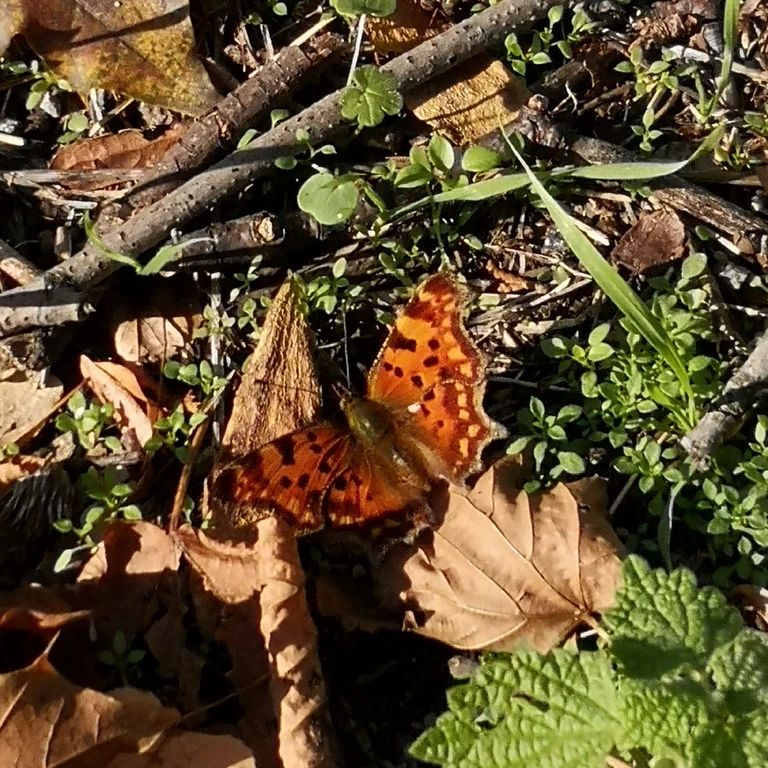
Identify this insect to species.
Polygonia c-album
